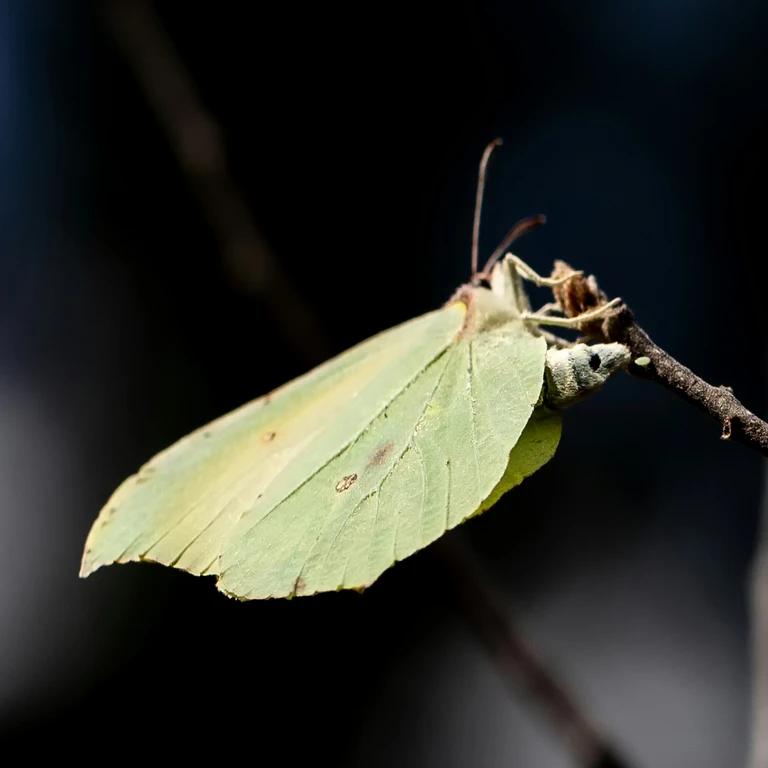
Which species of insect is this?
Gonepteryx rhamni
